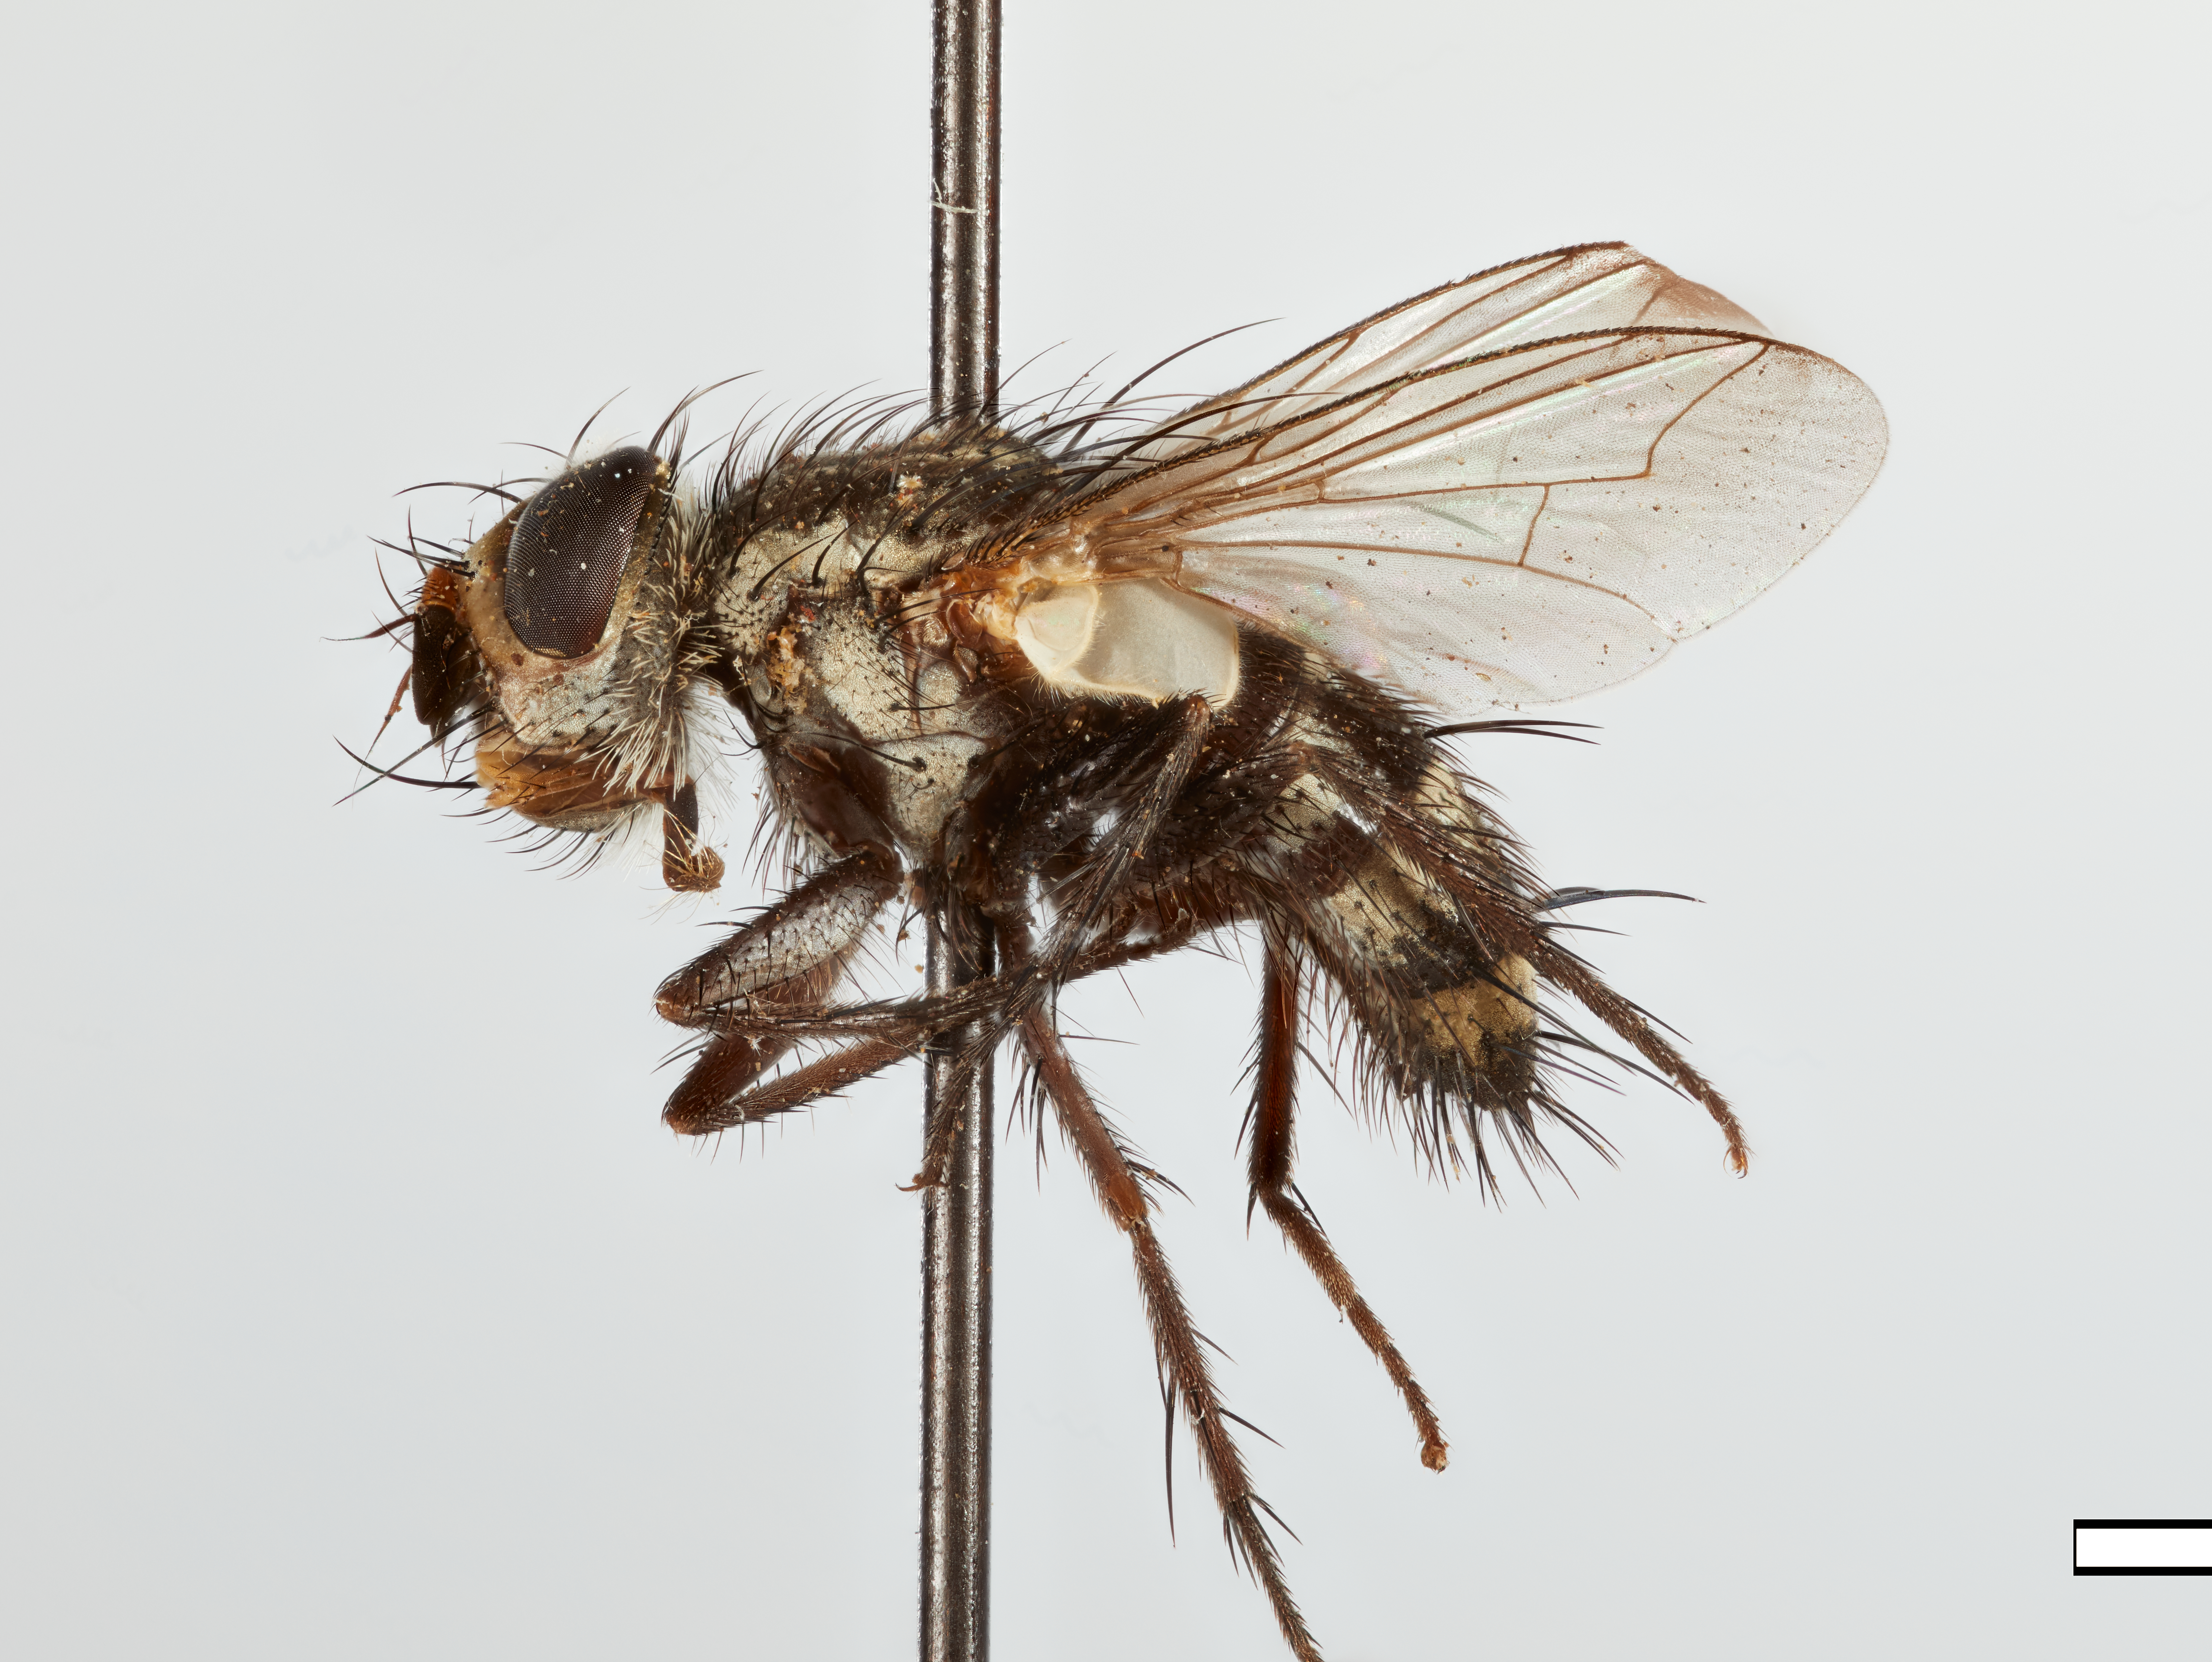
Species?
Plagiotachina heliconiinarum
